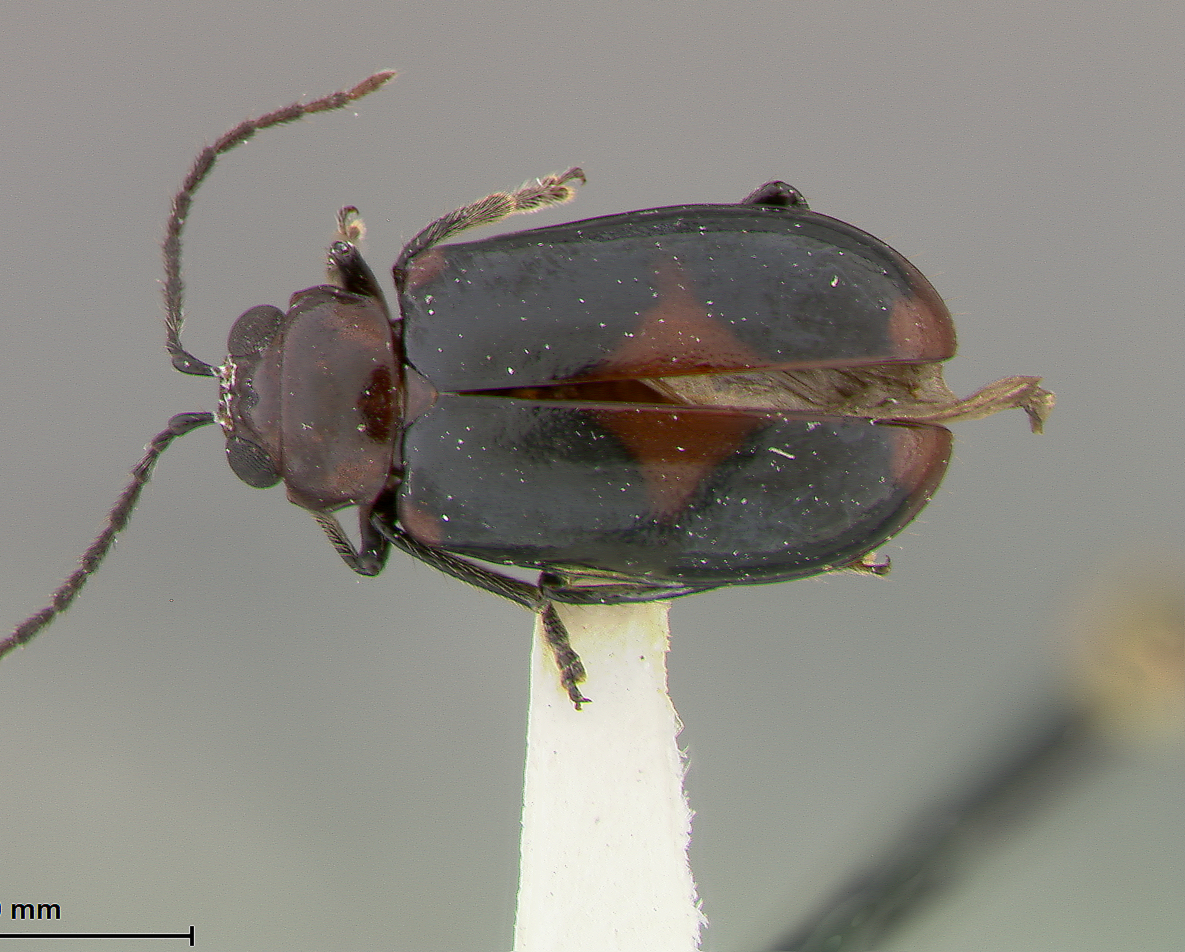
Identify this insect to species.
Nyctiplanctus farri
